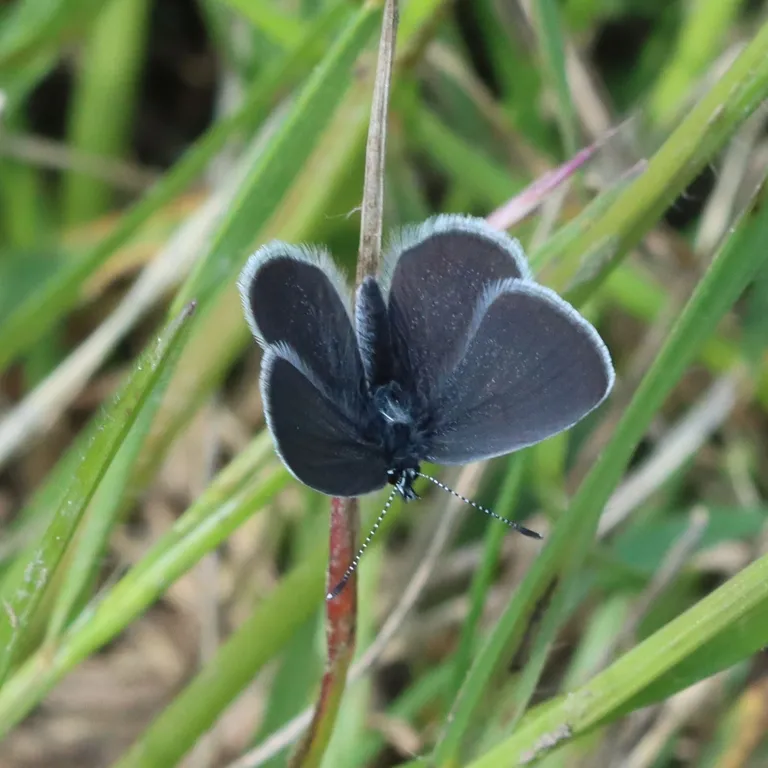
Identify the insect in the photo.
Cupido minimus
